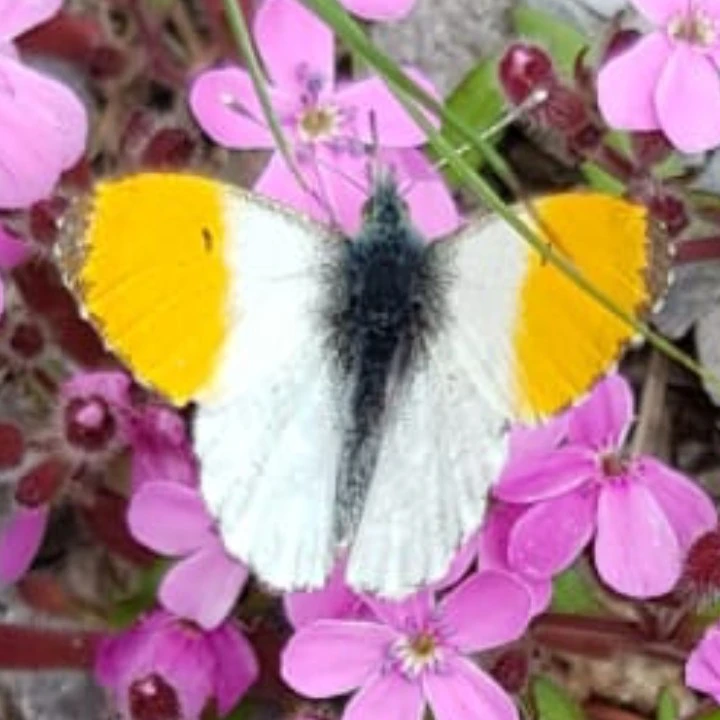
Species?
Anthocharis cardamines
